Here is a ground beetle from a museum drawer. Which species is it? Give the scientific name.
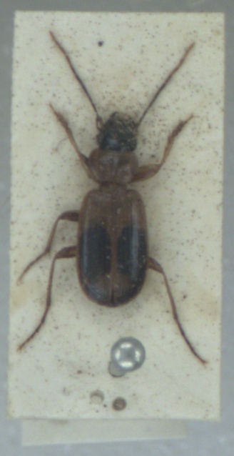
Badister unipustulatus
